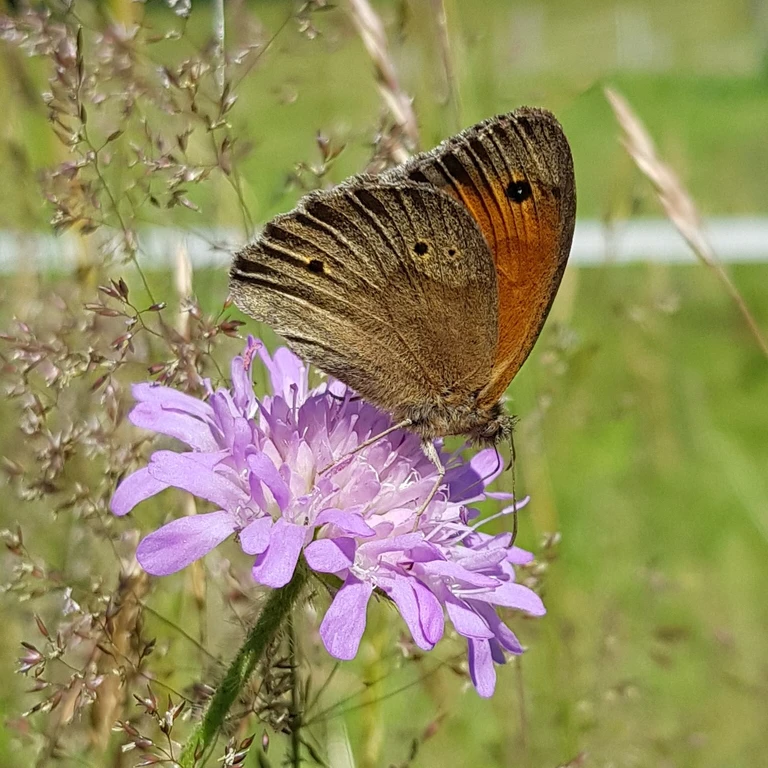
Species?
Maniola jurtina
